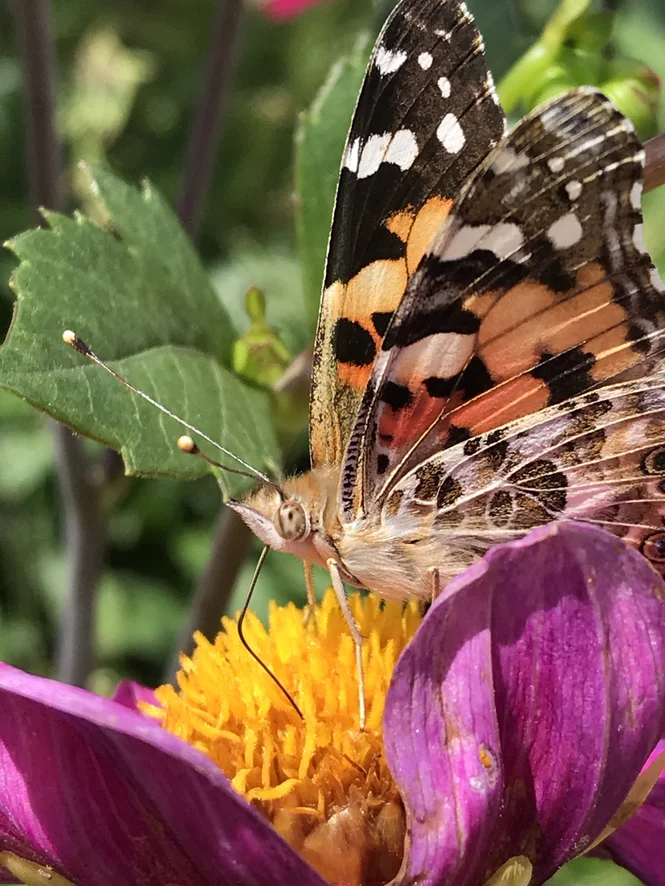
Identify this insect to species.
Vanessa cardui
